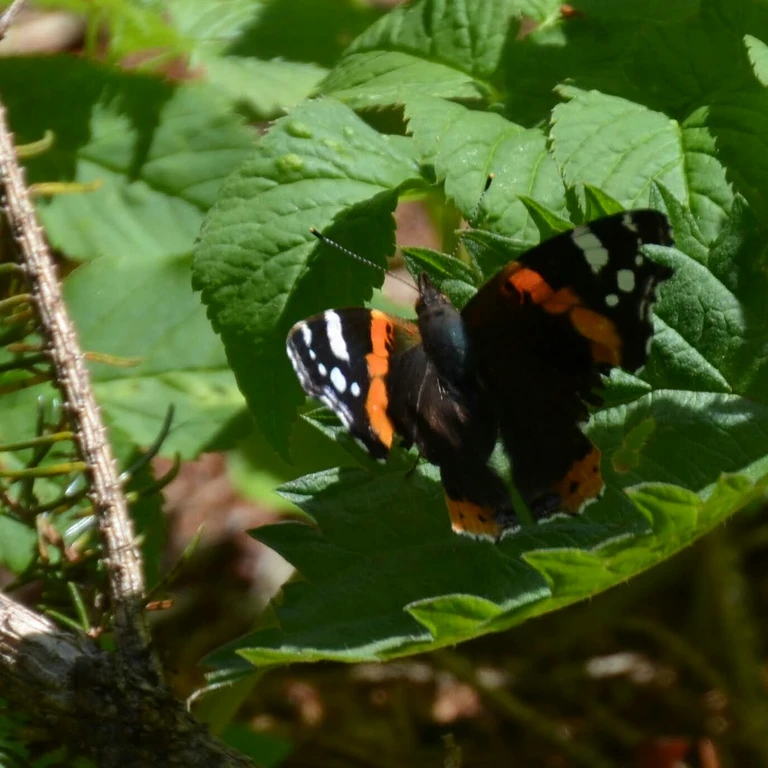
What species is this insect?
Vanessa atalanta
